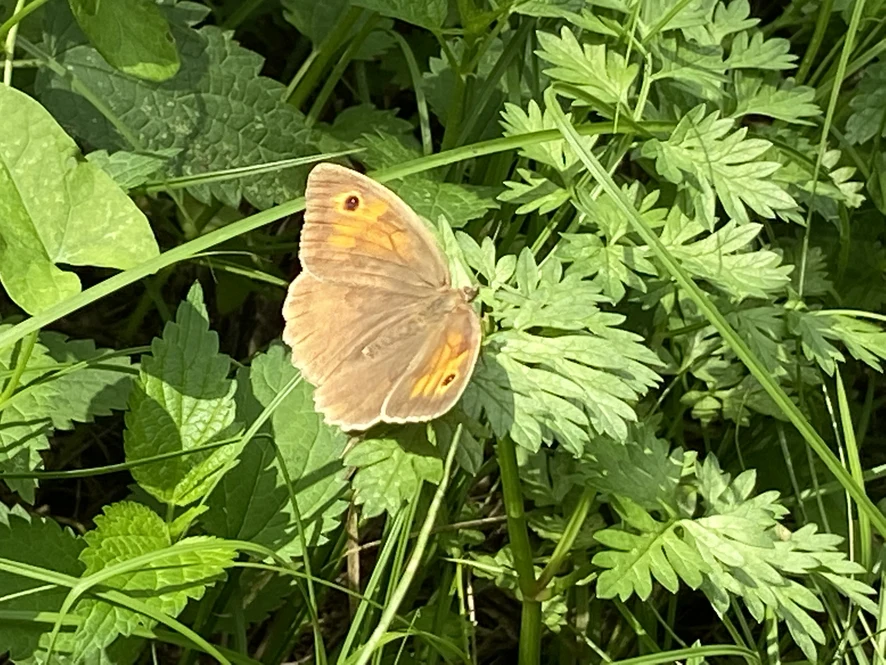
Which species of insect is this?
Maniola jurtina
